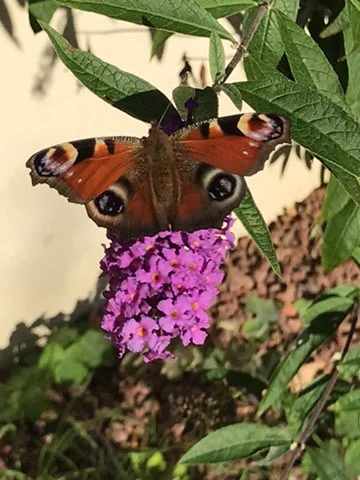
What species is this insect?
Aglais io
